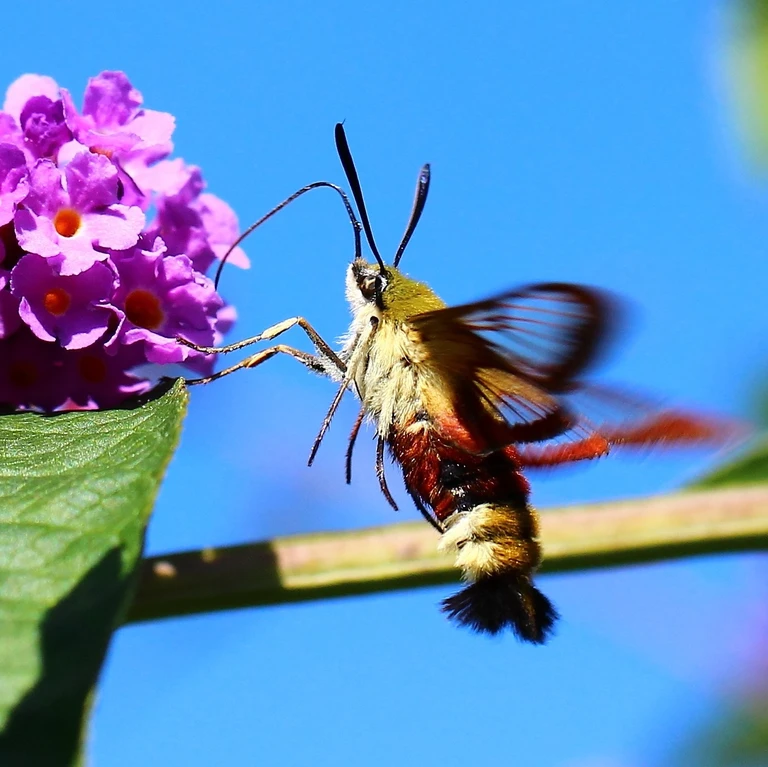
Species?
Hemaris fuciformis
